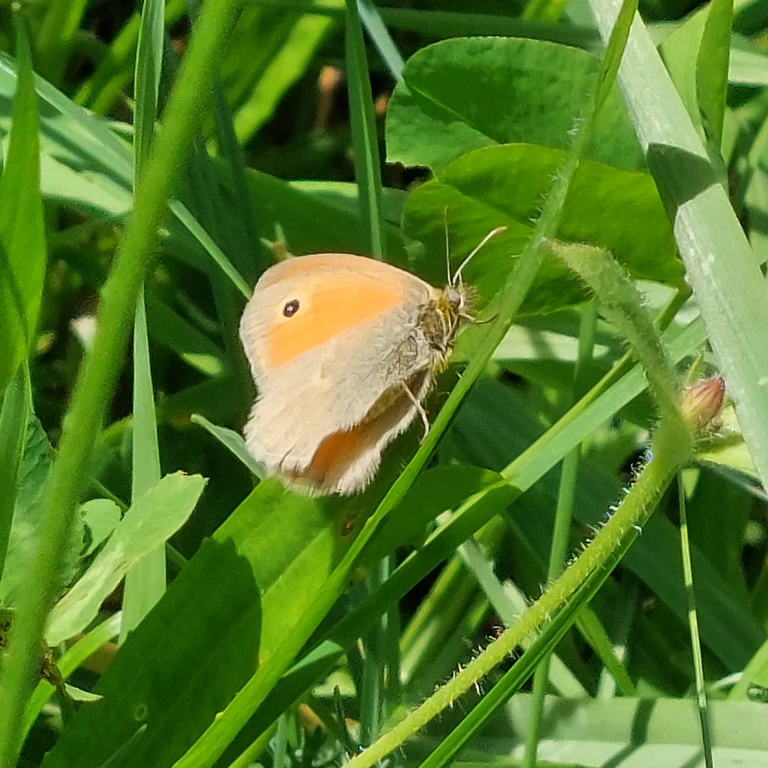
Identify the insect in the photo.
Coenonympha pamphilus
